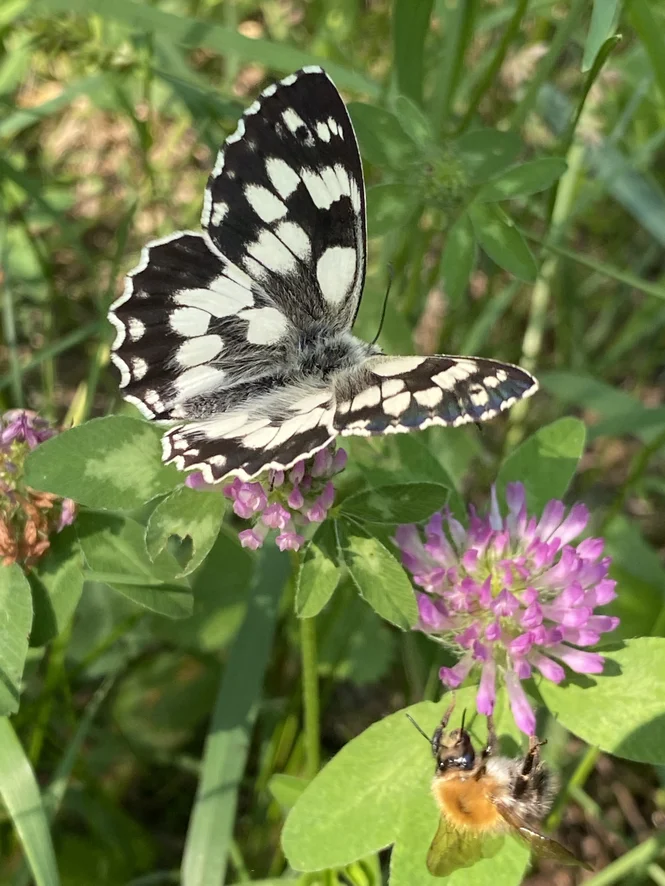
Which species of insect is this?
Melanargia galathea
